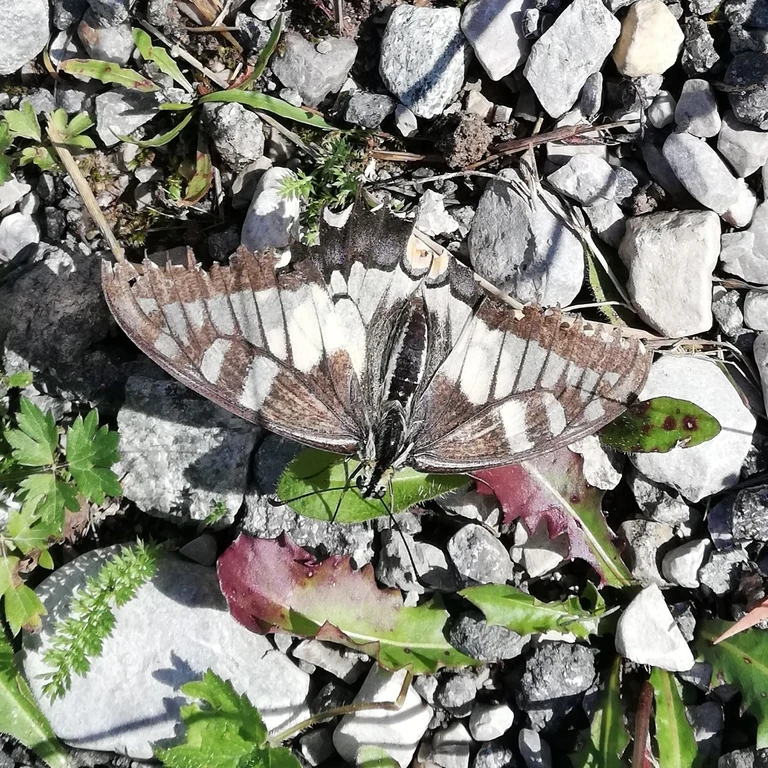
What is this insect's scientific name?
Papilio machaon
